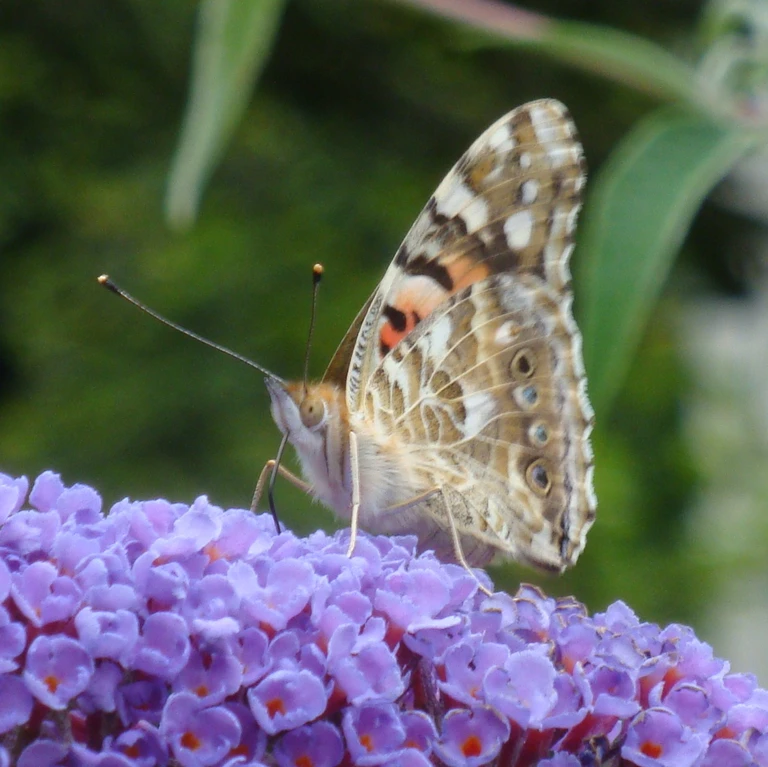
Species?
Vanessa cardui
